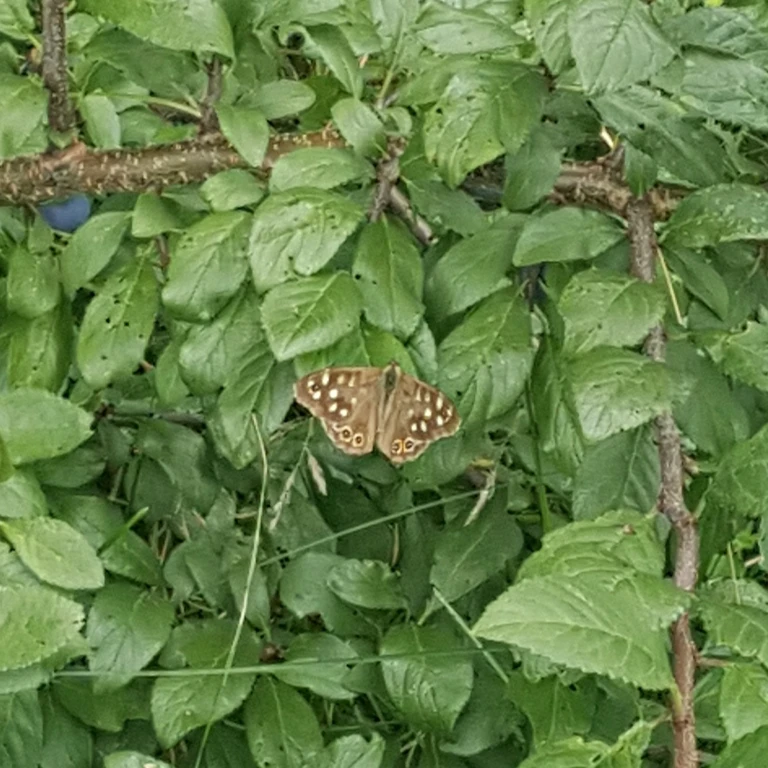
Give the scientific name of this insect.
Pararge aegeria
